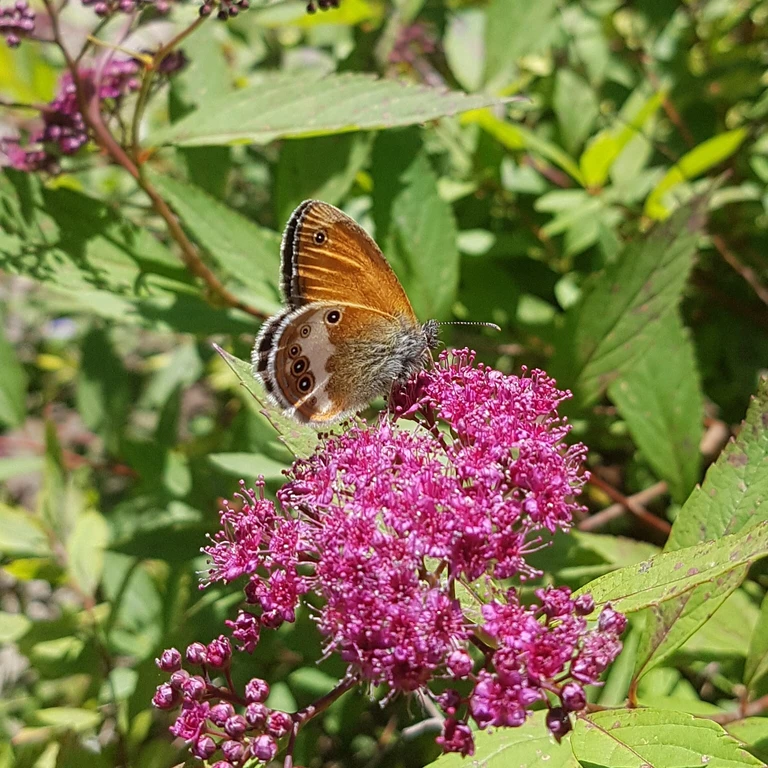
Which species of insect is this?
Coenonympha arcania
